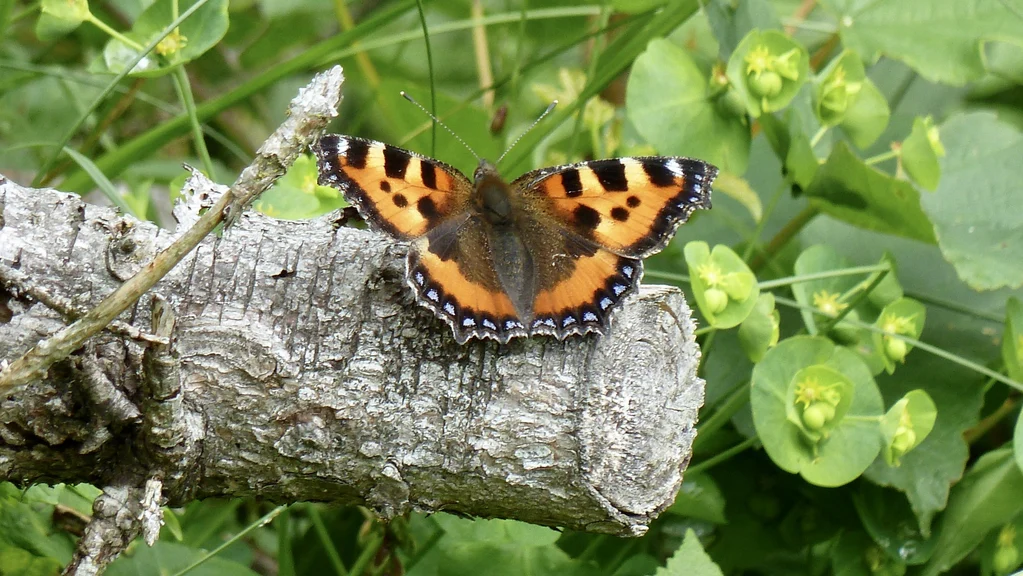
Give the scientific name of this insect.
Aglais urticae
